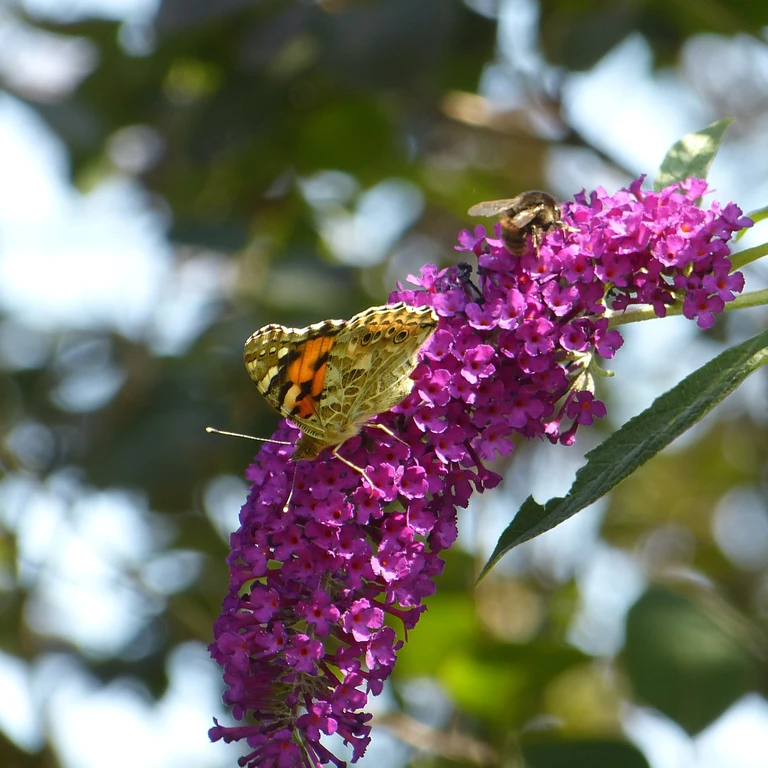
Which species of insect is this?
Vanessa cardui
